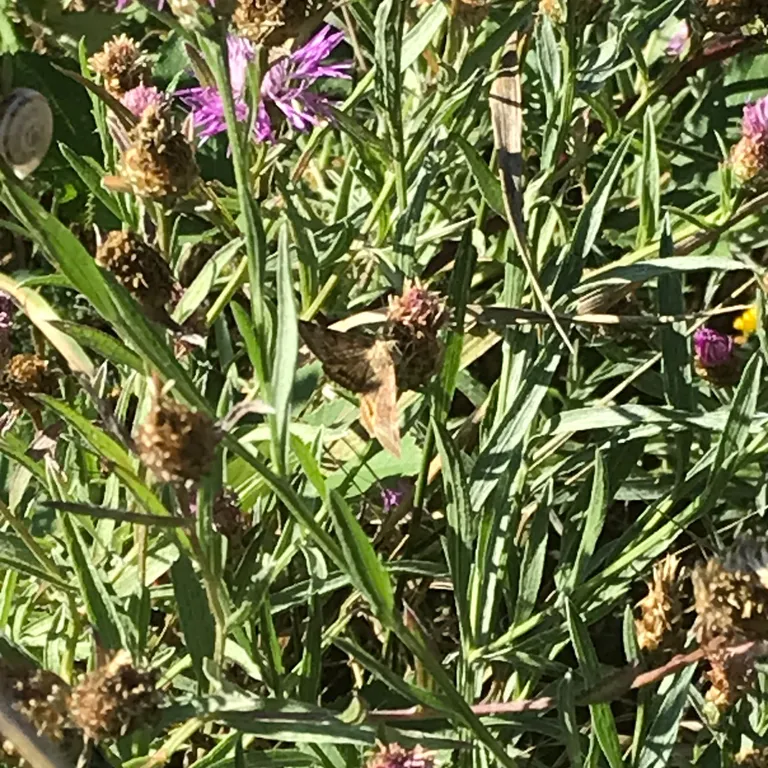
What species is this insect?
Euclidia glyphica
